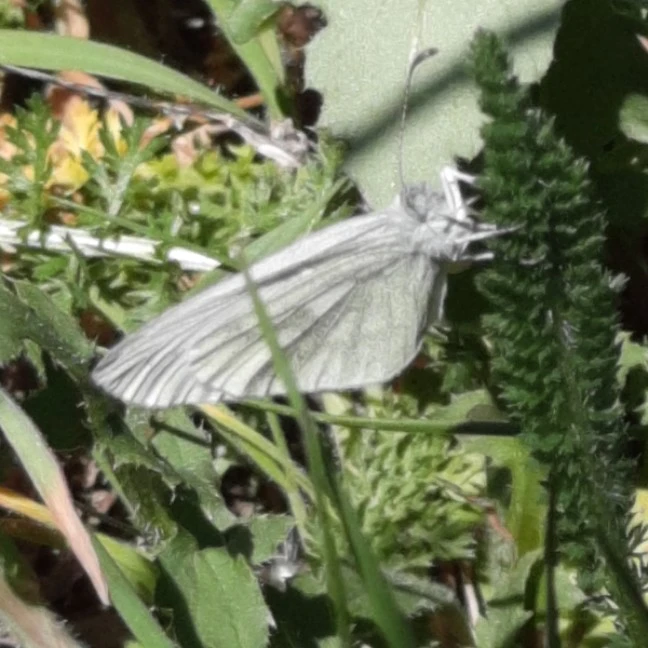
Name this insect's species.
Leptidea sinapis/juvernica
